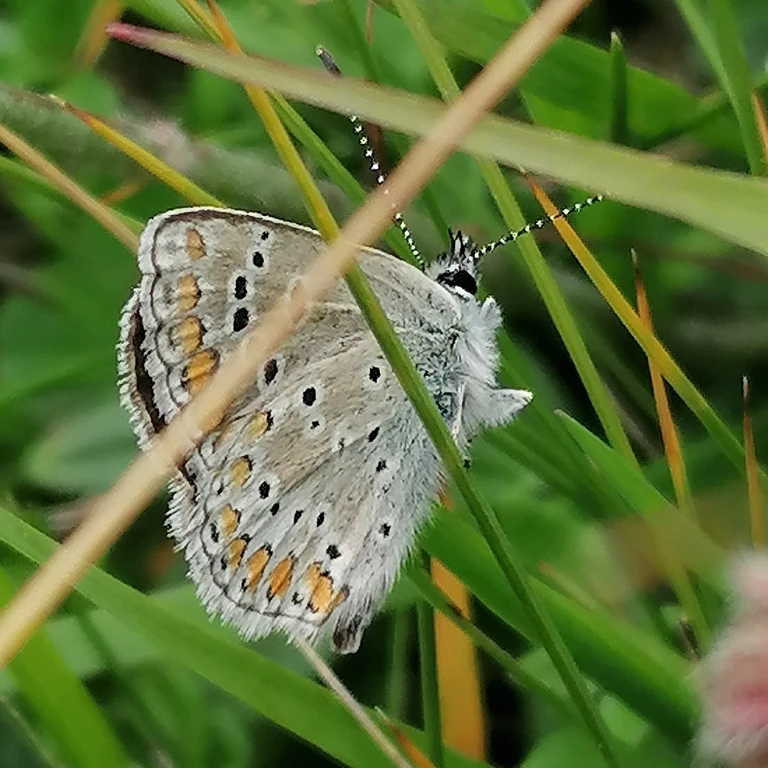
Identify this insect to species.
Aricia agestis/artaxerxes
